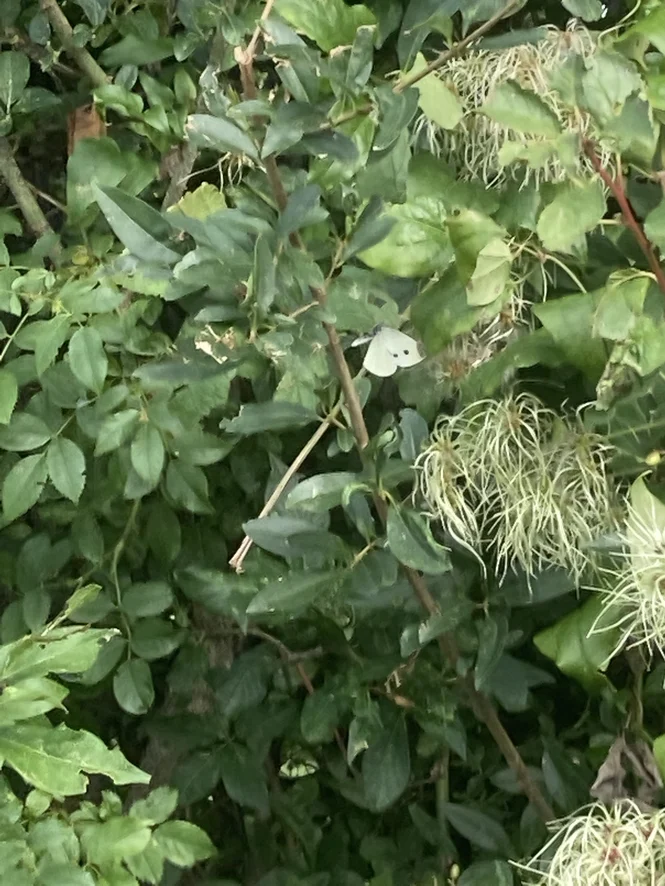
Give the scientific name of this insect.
Pieris rapae
